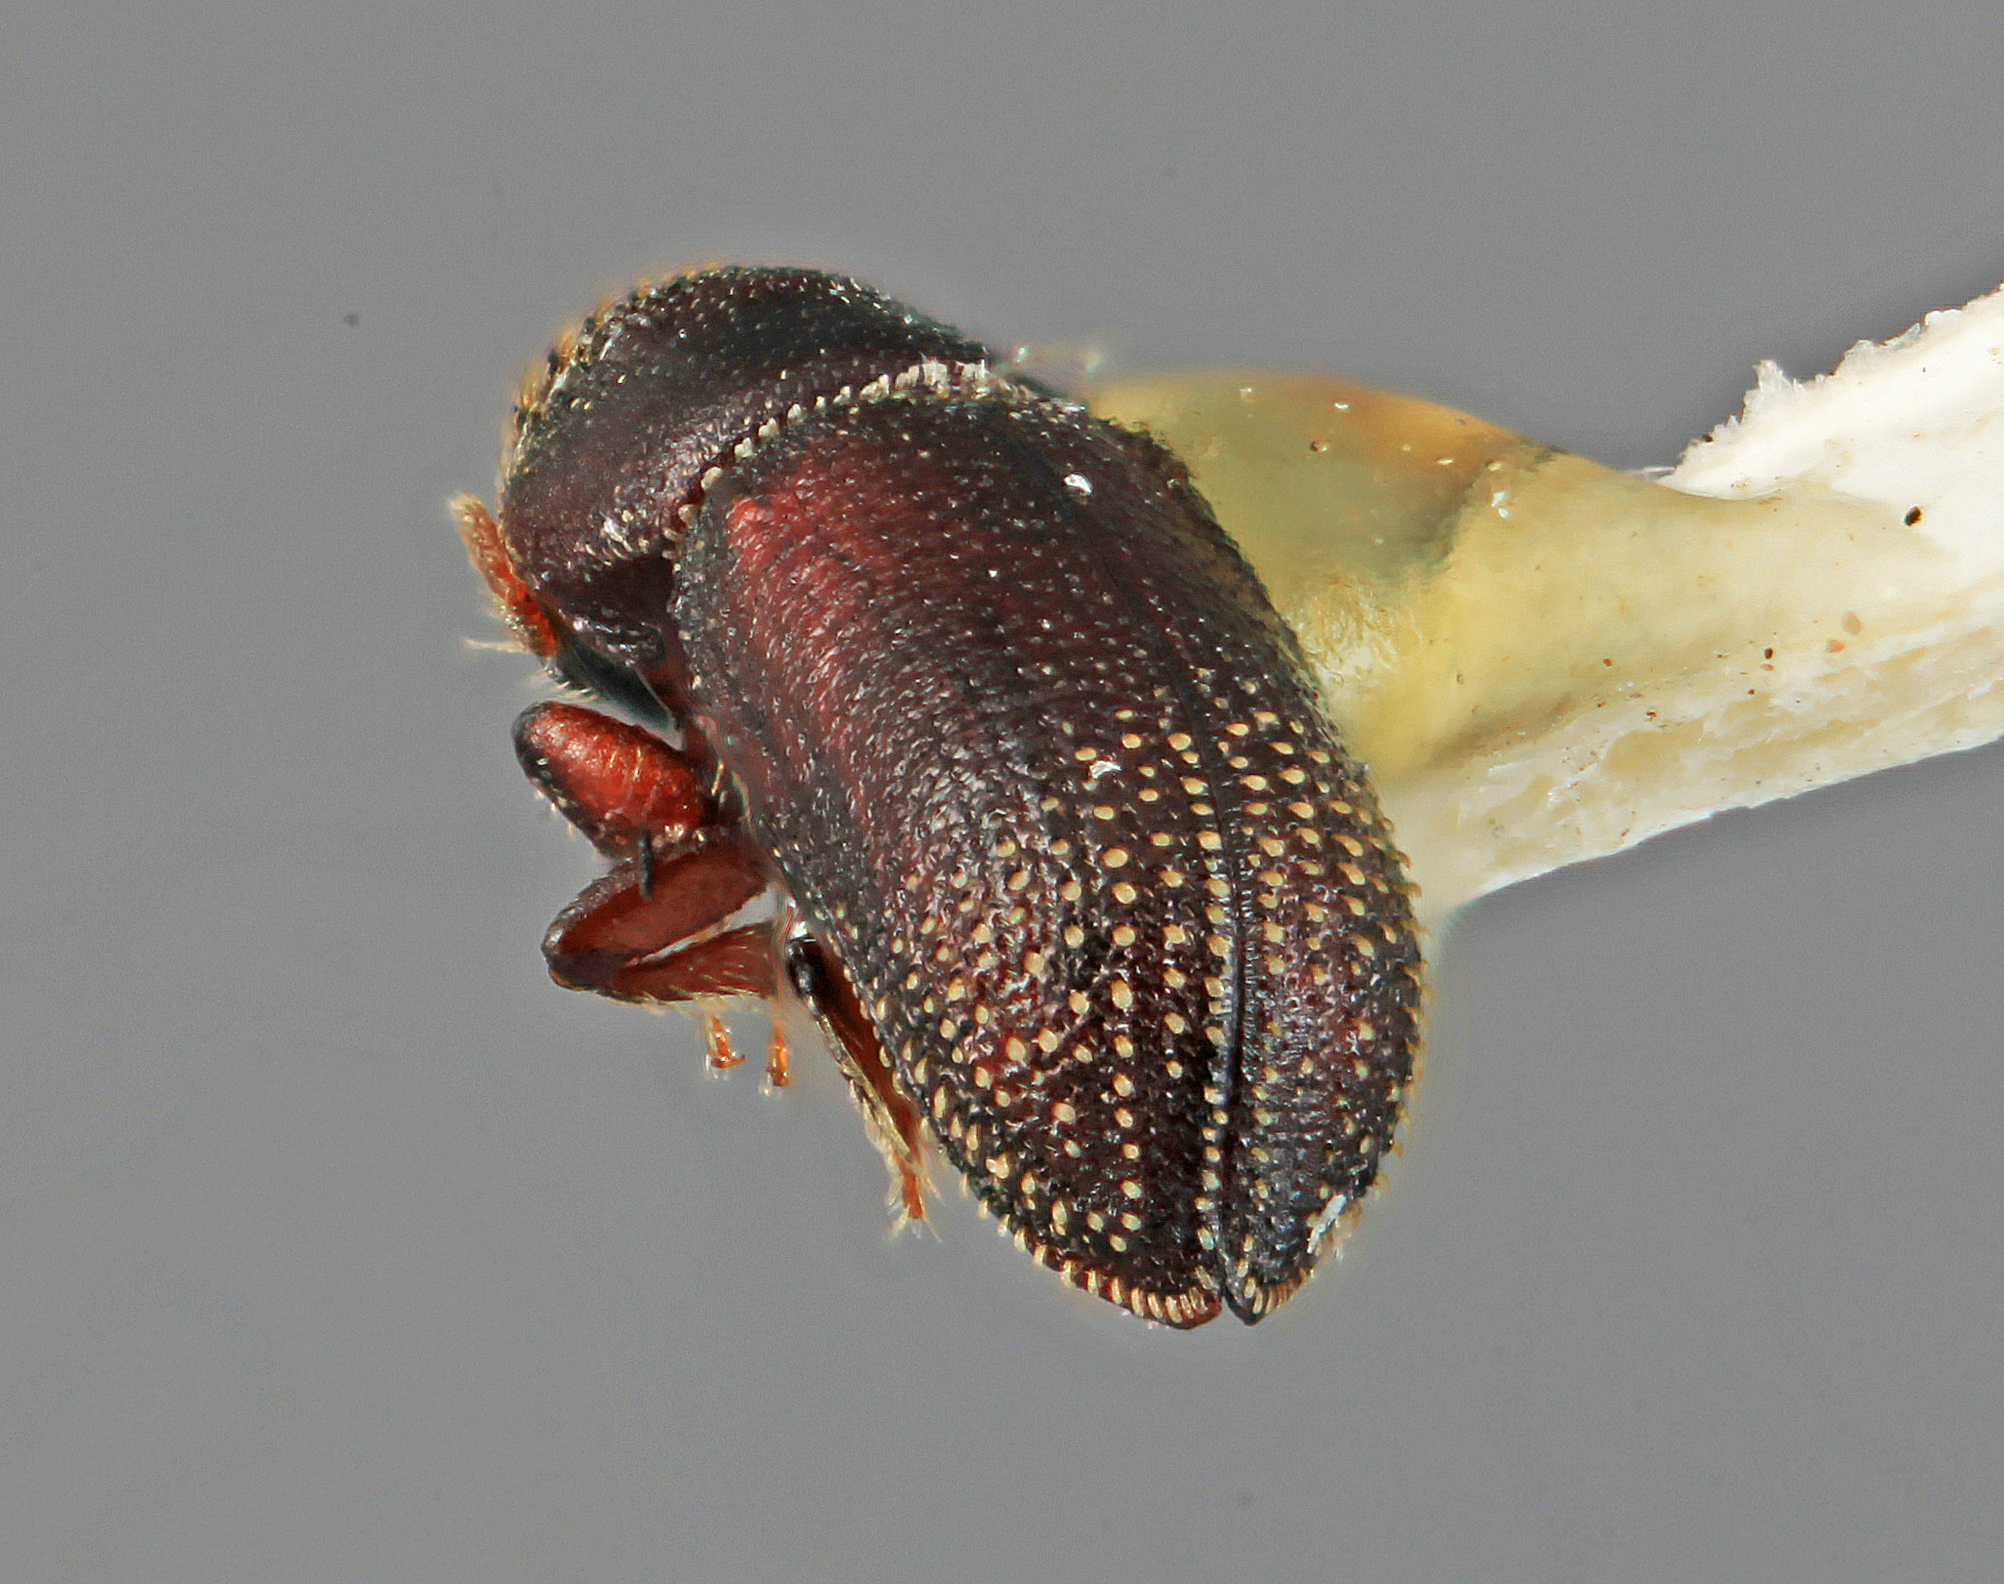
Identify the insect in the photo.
Micracisella adnata (also Chramesus adnata)
